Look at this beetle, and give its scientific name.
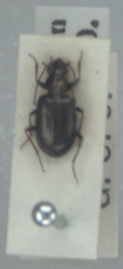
Bembidion punctulatum
